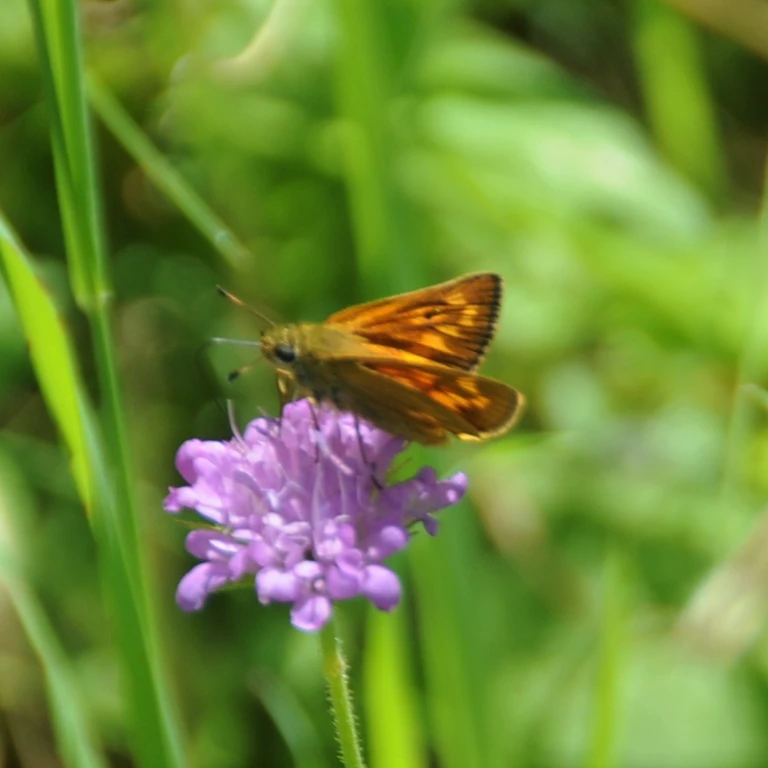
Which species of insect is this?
Ochlodes sylvanus (also Ochlodes venata)
